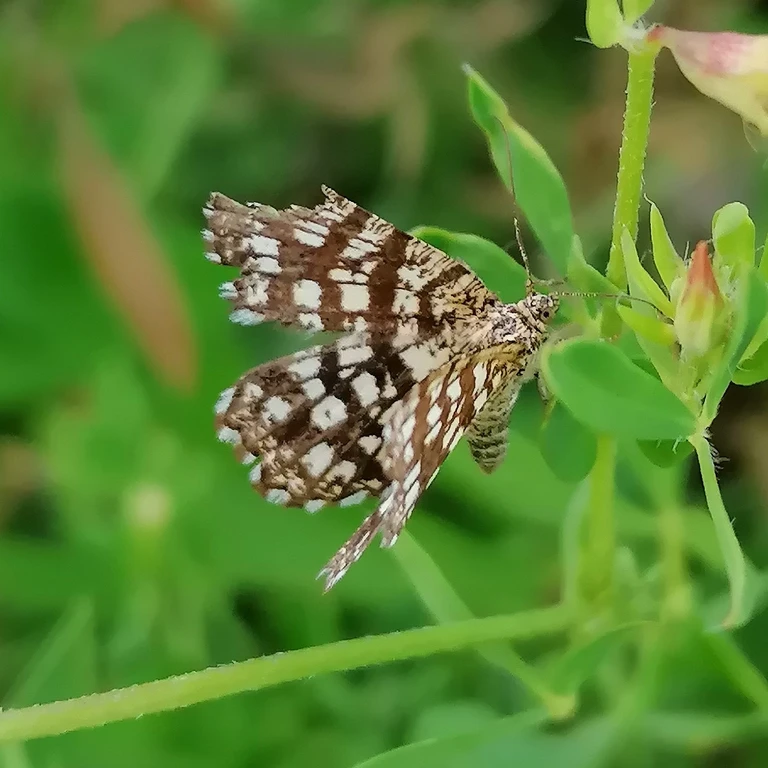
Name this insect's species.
Chiasmia clathrata
